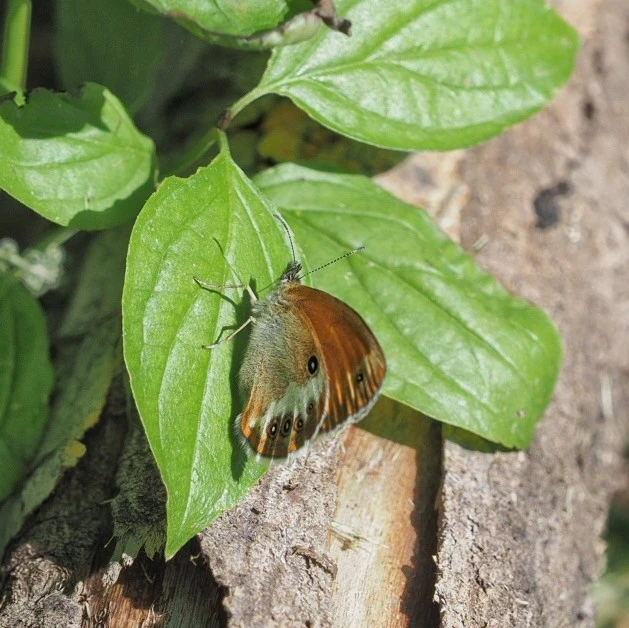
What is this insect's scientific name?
Coenonympha arcania
